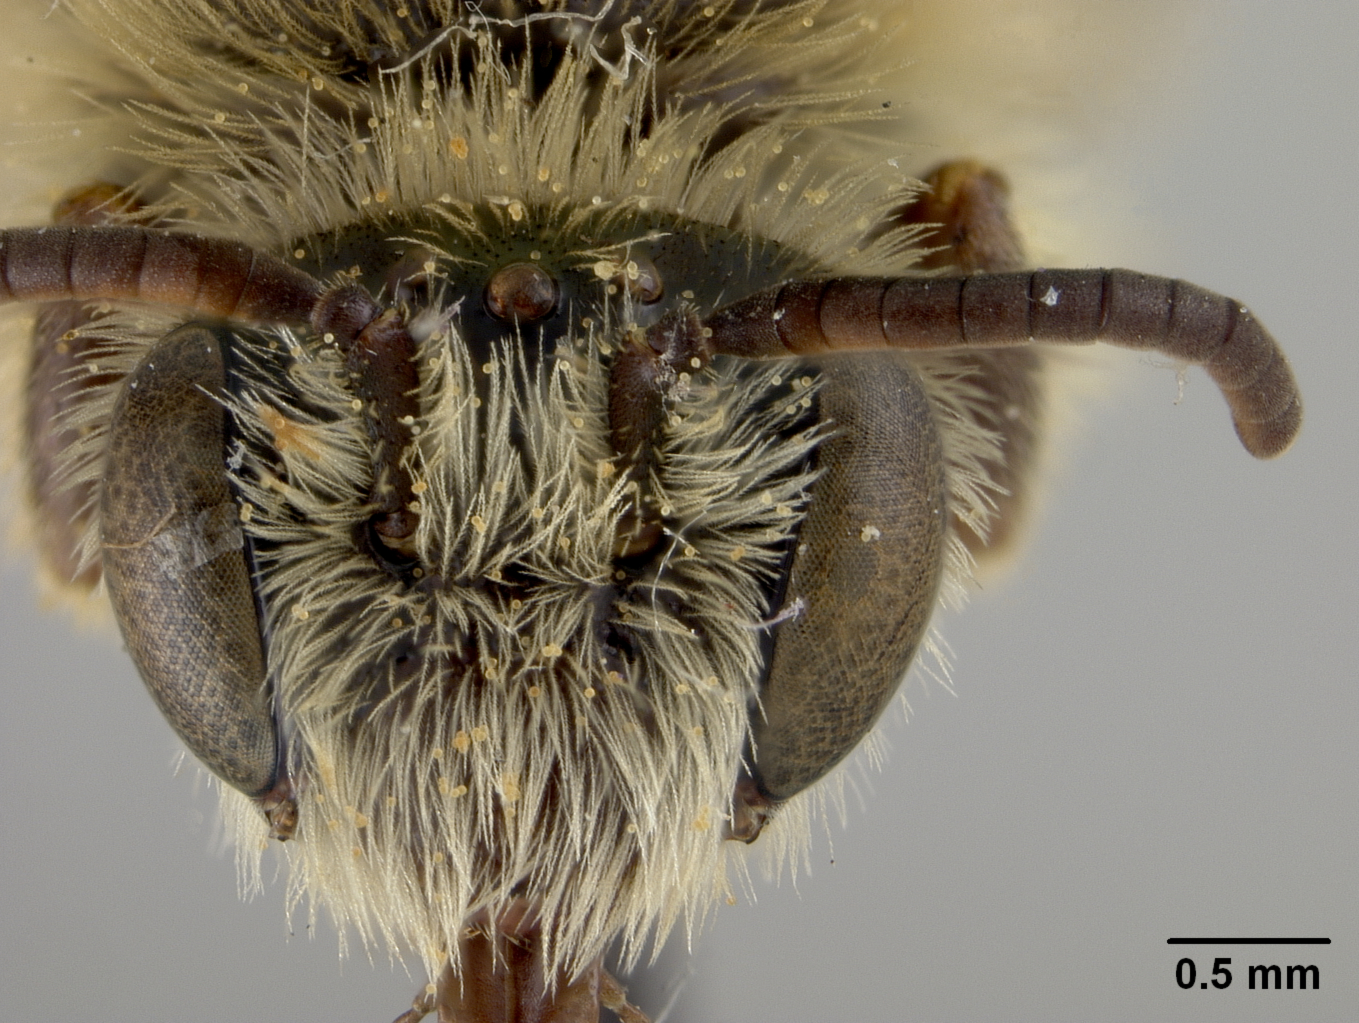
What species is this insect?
Hesperapis carinata
